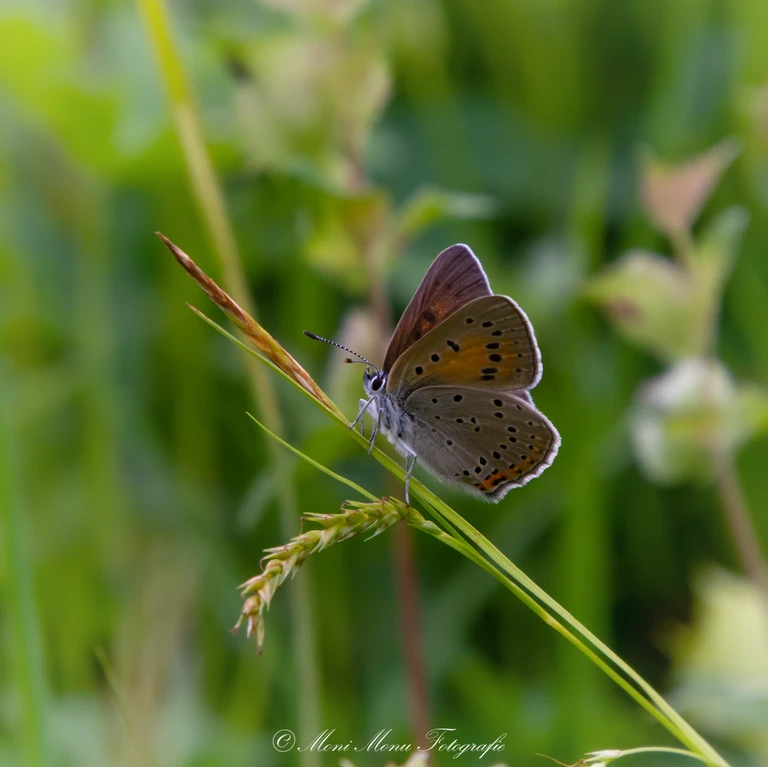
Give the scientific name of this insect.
Lycaena hippothoe (also Palaeochrysophanus hippothoe)
